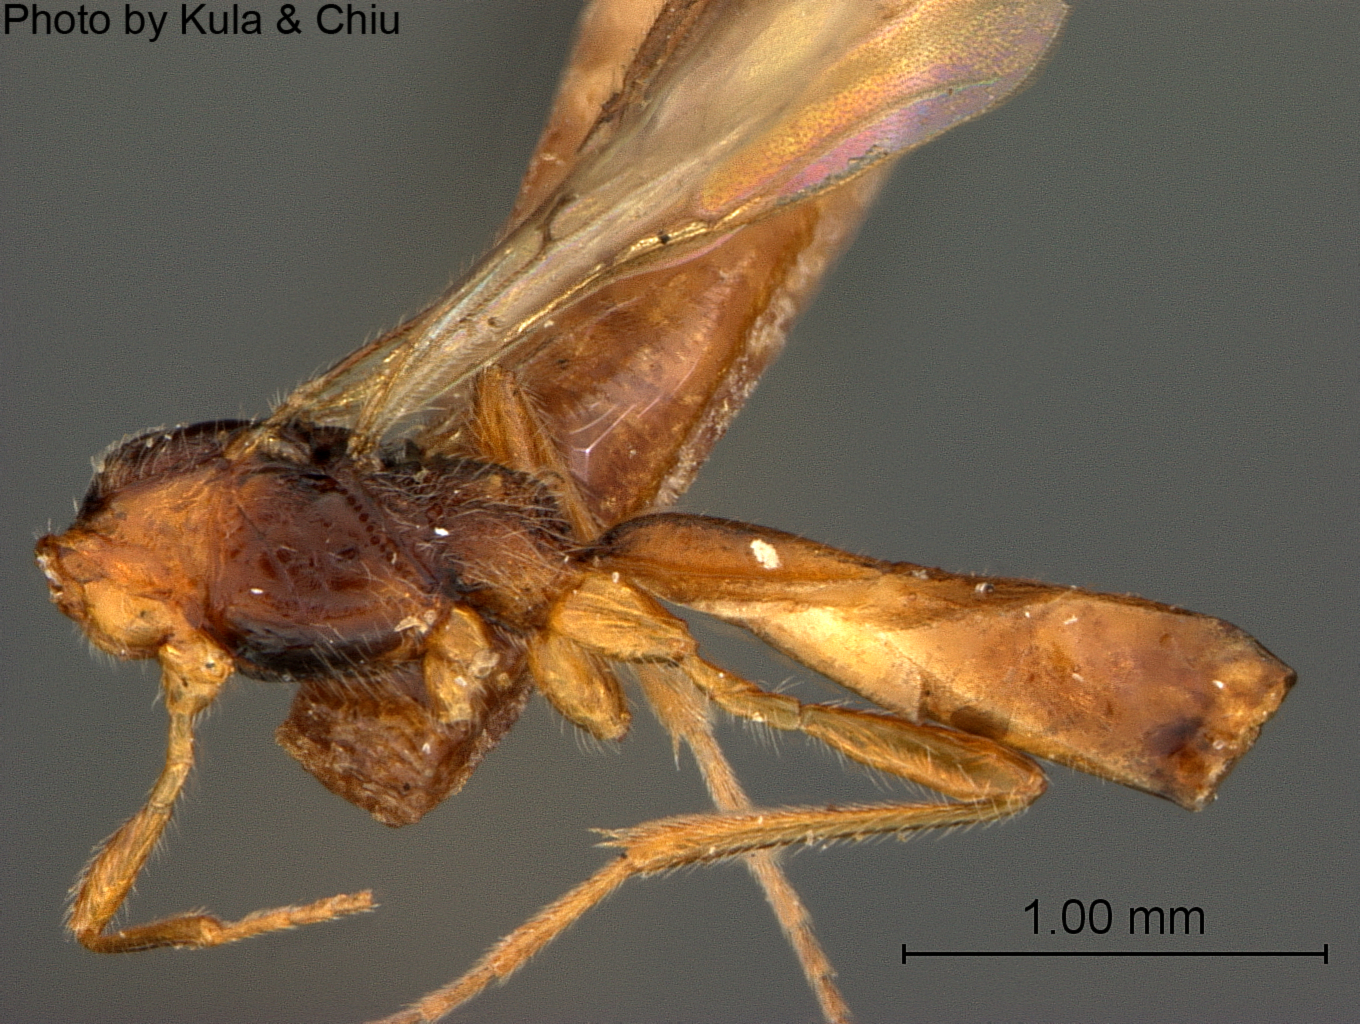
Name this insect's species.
Coelinidea marylandica
